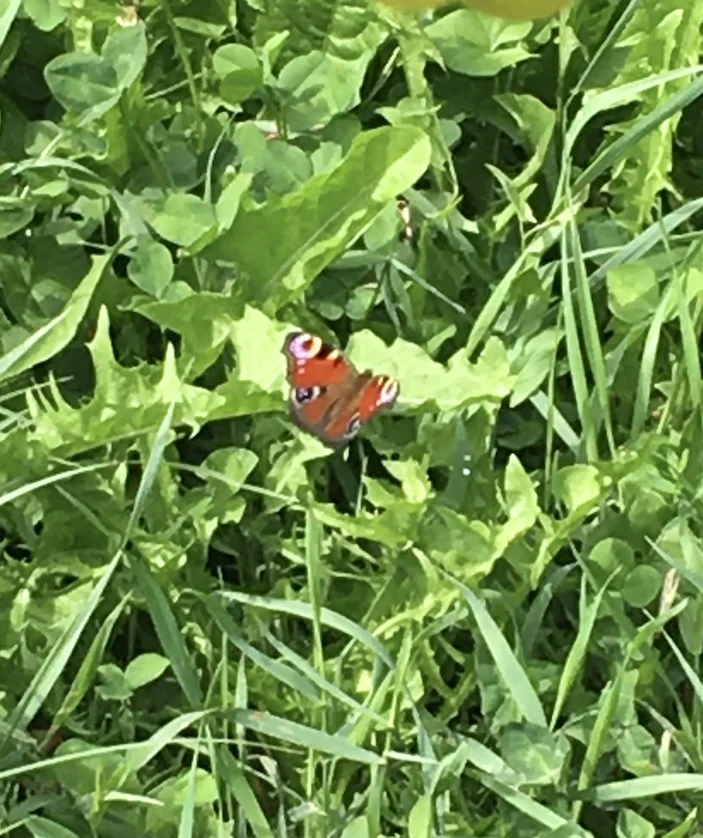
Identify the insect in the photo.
Aglais io
